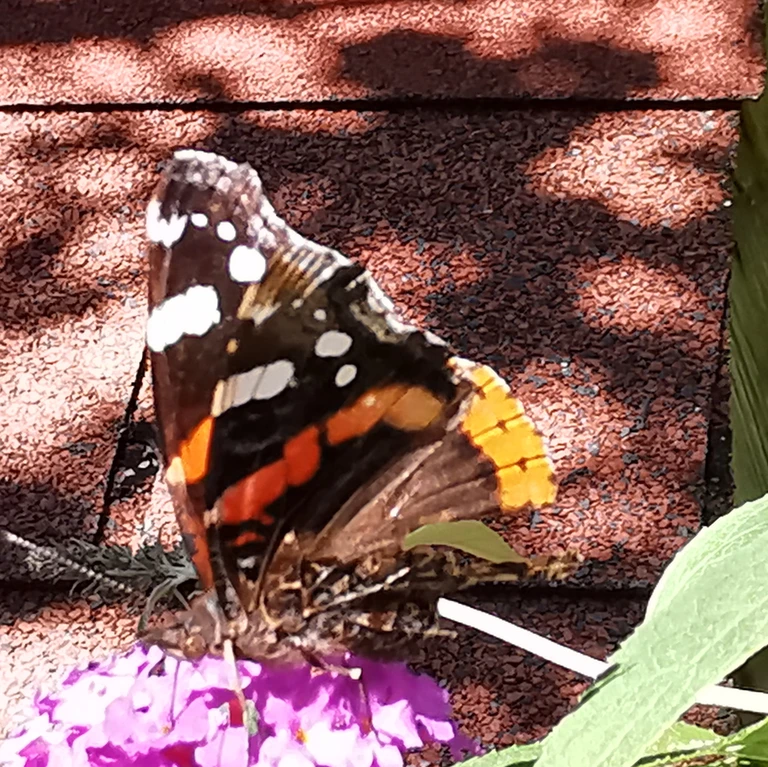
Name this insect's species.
Vanessa atalanta
